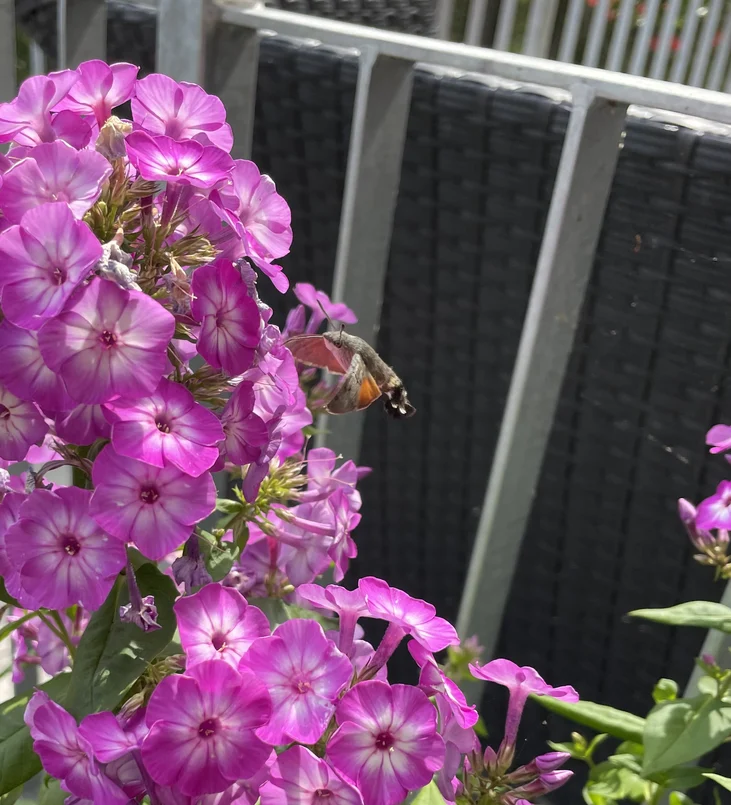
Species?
Macroglossum stellatarum
